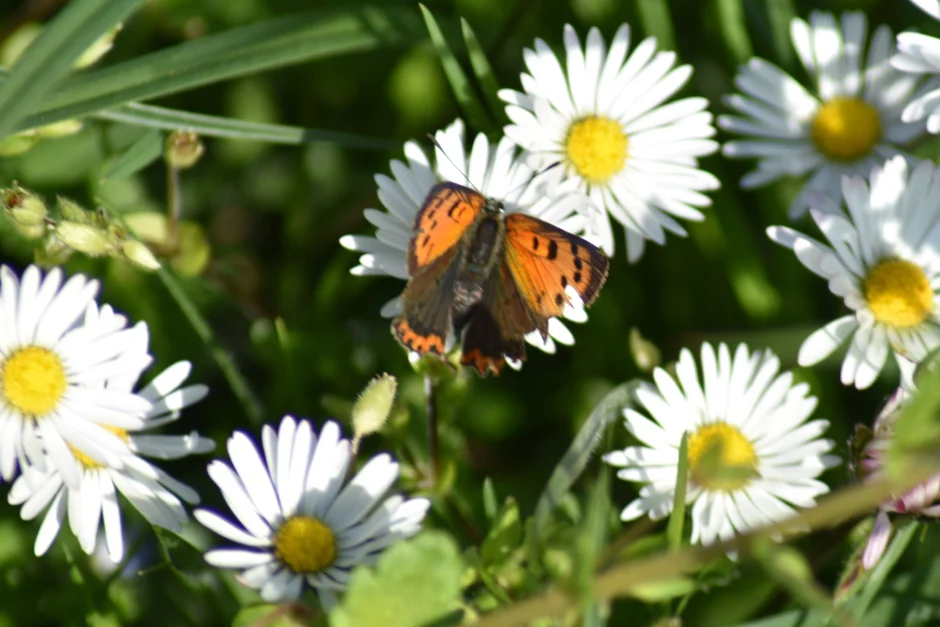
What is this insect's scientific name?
Lycaena phlaeas
